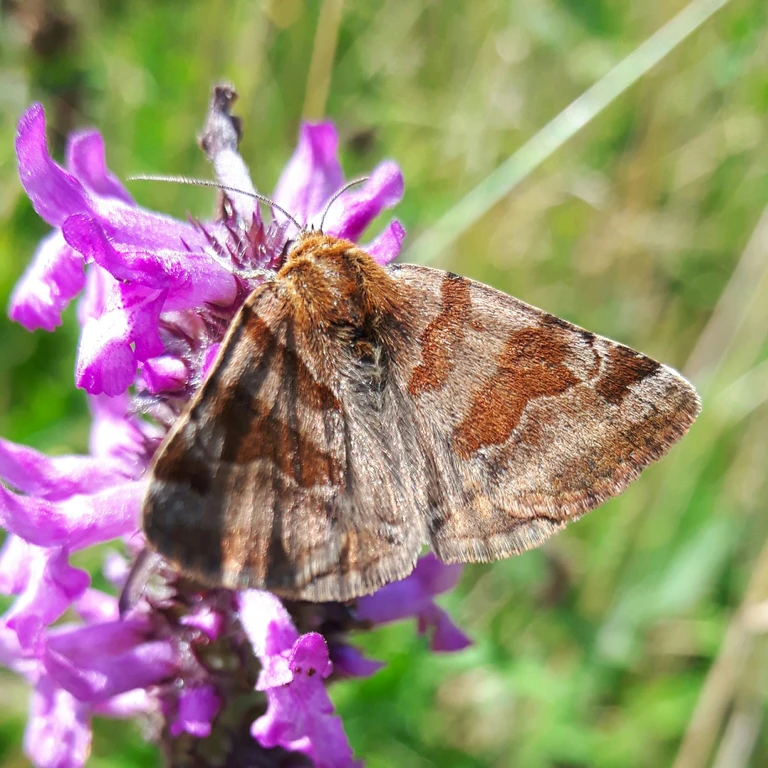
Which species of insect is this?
Euclidia glyphica
